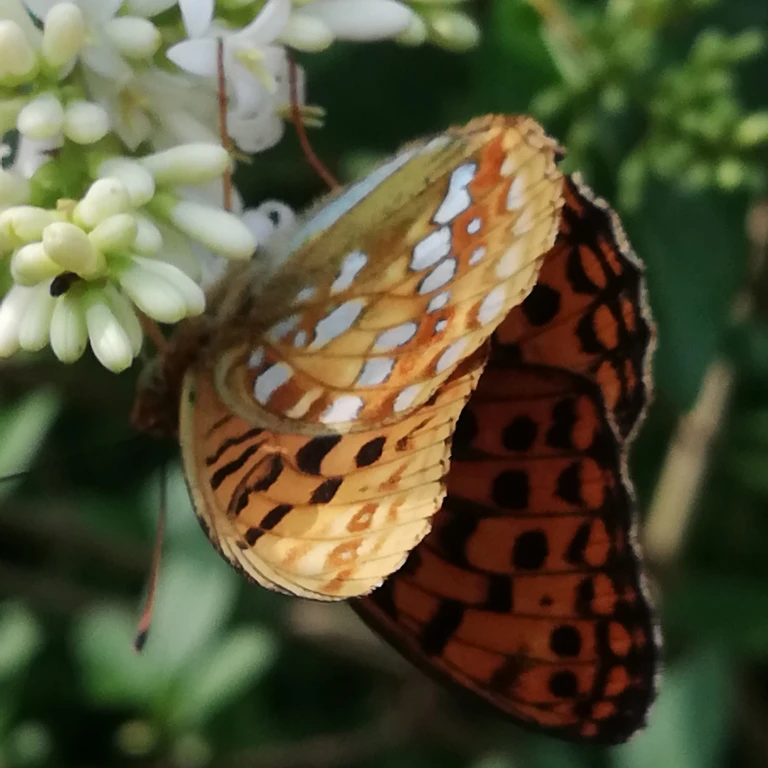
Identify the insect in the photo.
Fabriciana adippe
